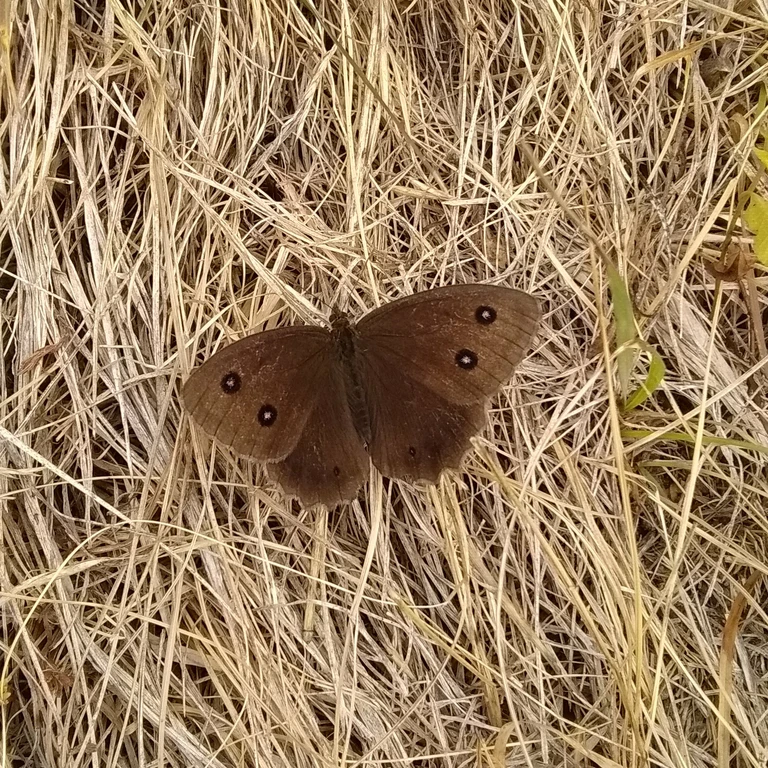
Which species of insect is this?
Minois dryas
